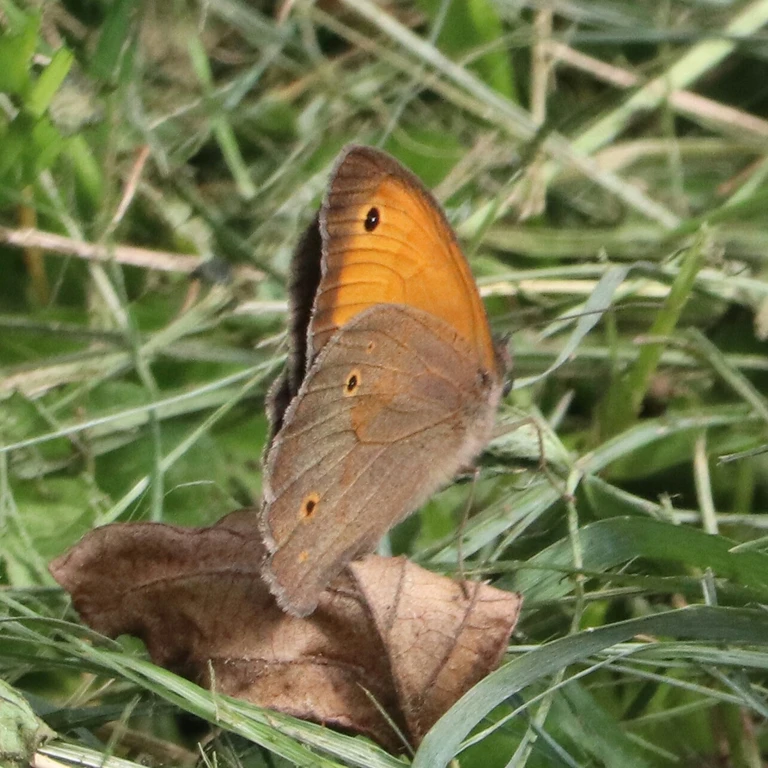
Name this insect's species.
Maniola jurtina
